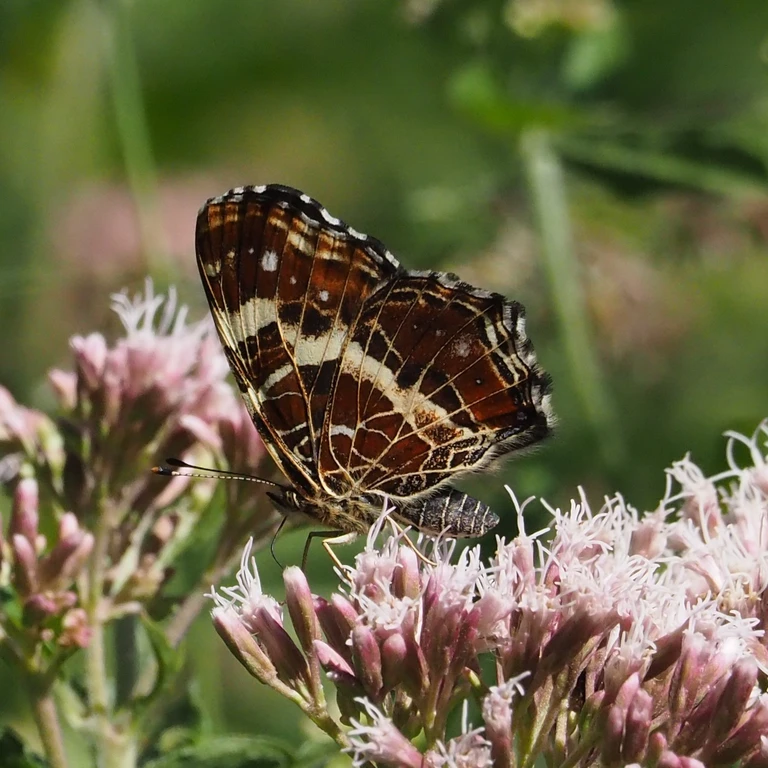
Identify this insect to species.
Araschnia levana
